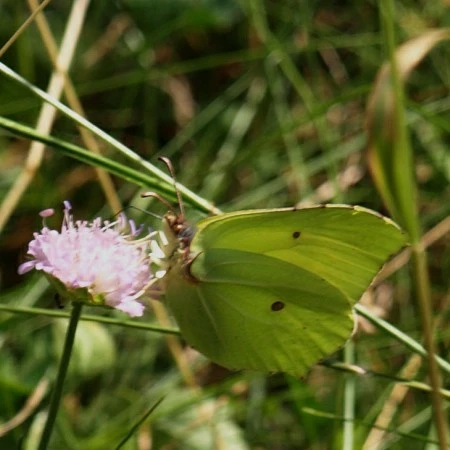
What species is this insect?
Gonepteryx rhamni
